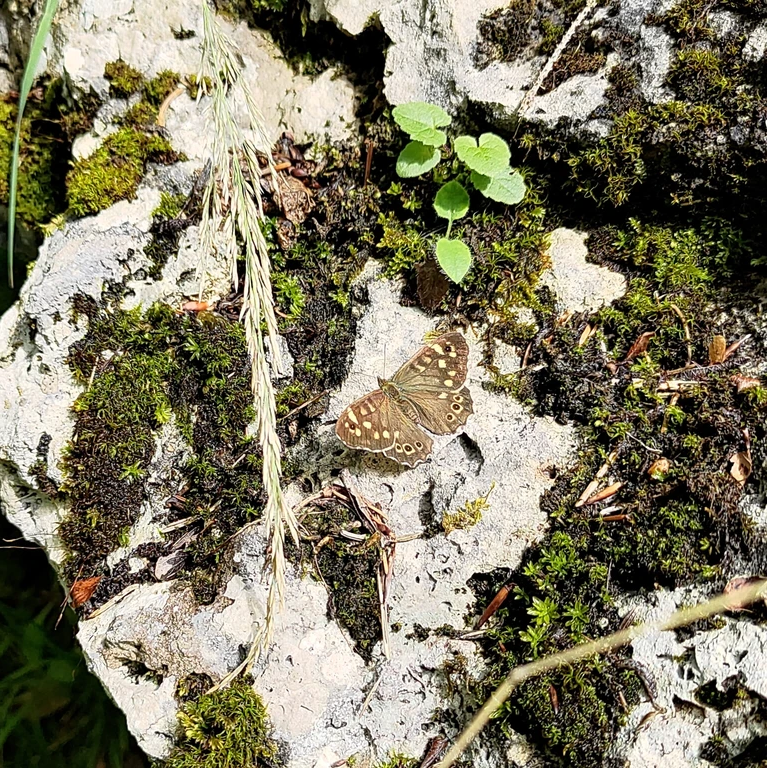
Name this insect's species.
Pararge aegeria
